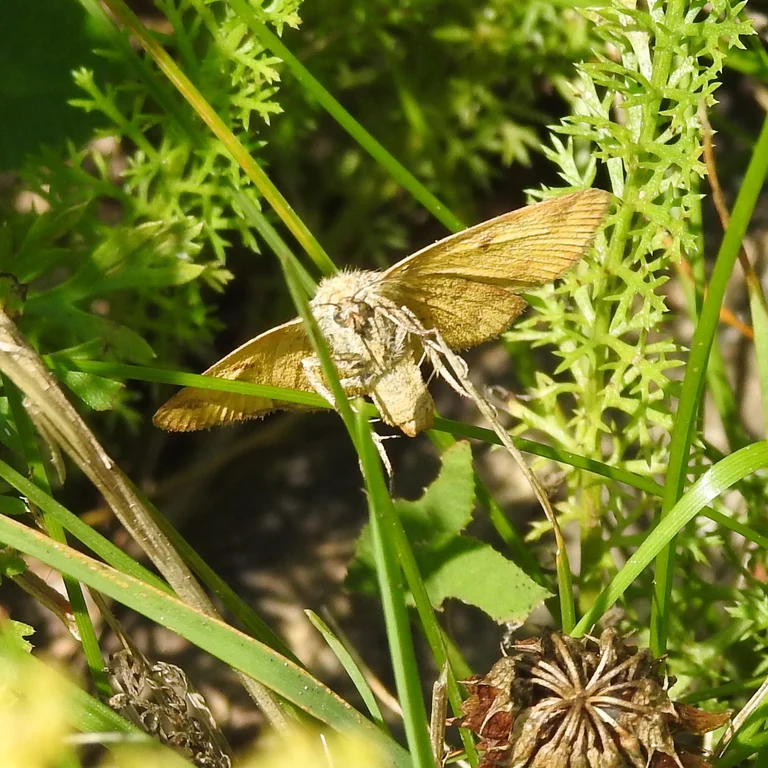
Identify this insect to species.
Euclidia glyphica
